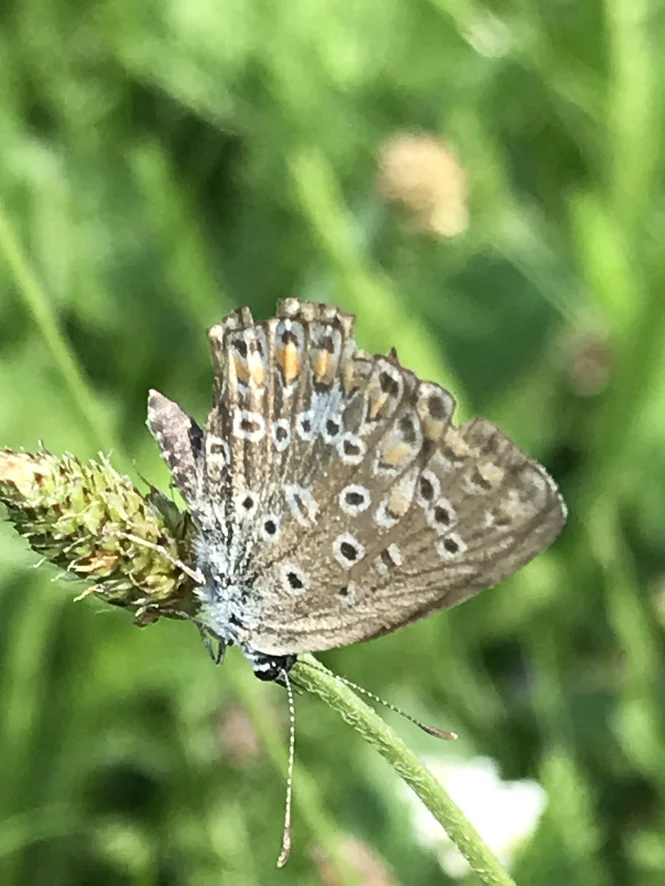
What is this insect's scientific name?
Polyommatus icarus
